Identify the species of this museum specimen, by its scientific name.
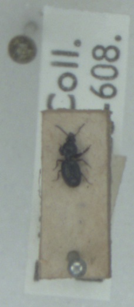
Dyschirius globosus
